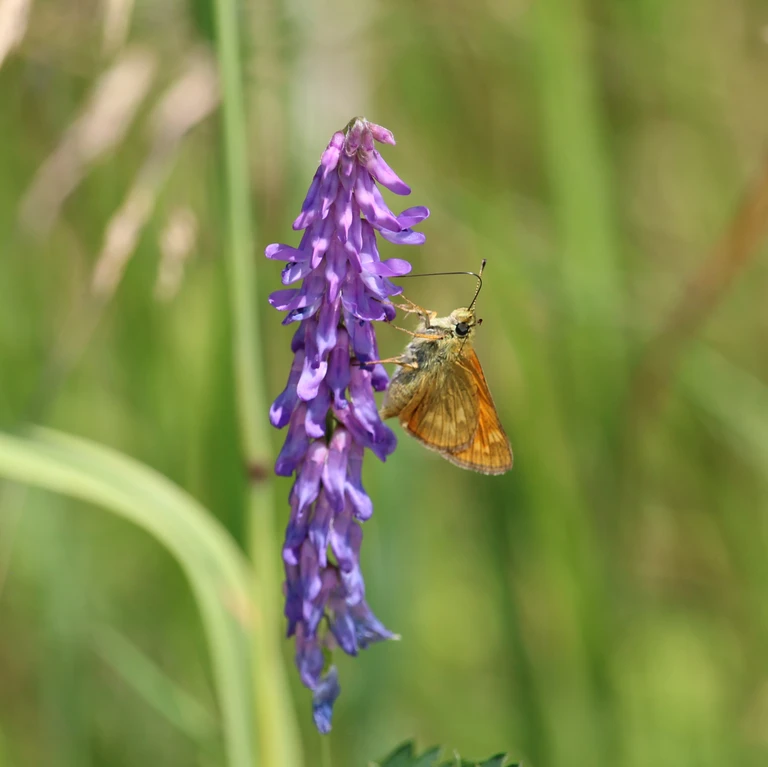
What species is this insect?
Ochlodes sylvanus (also Ochlodes venata)
